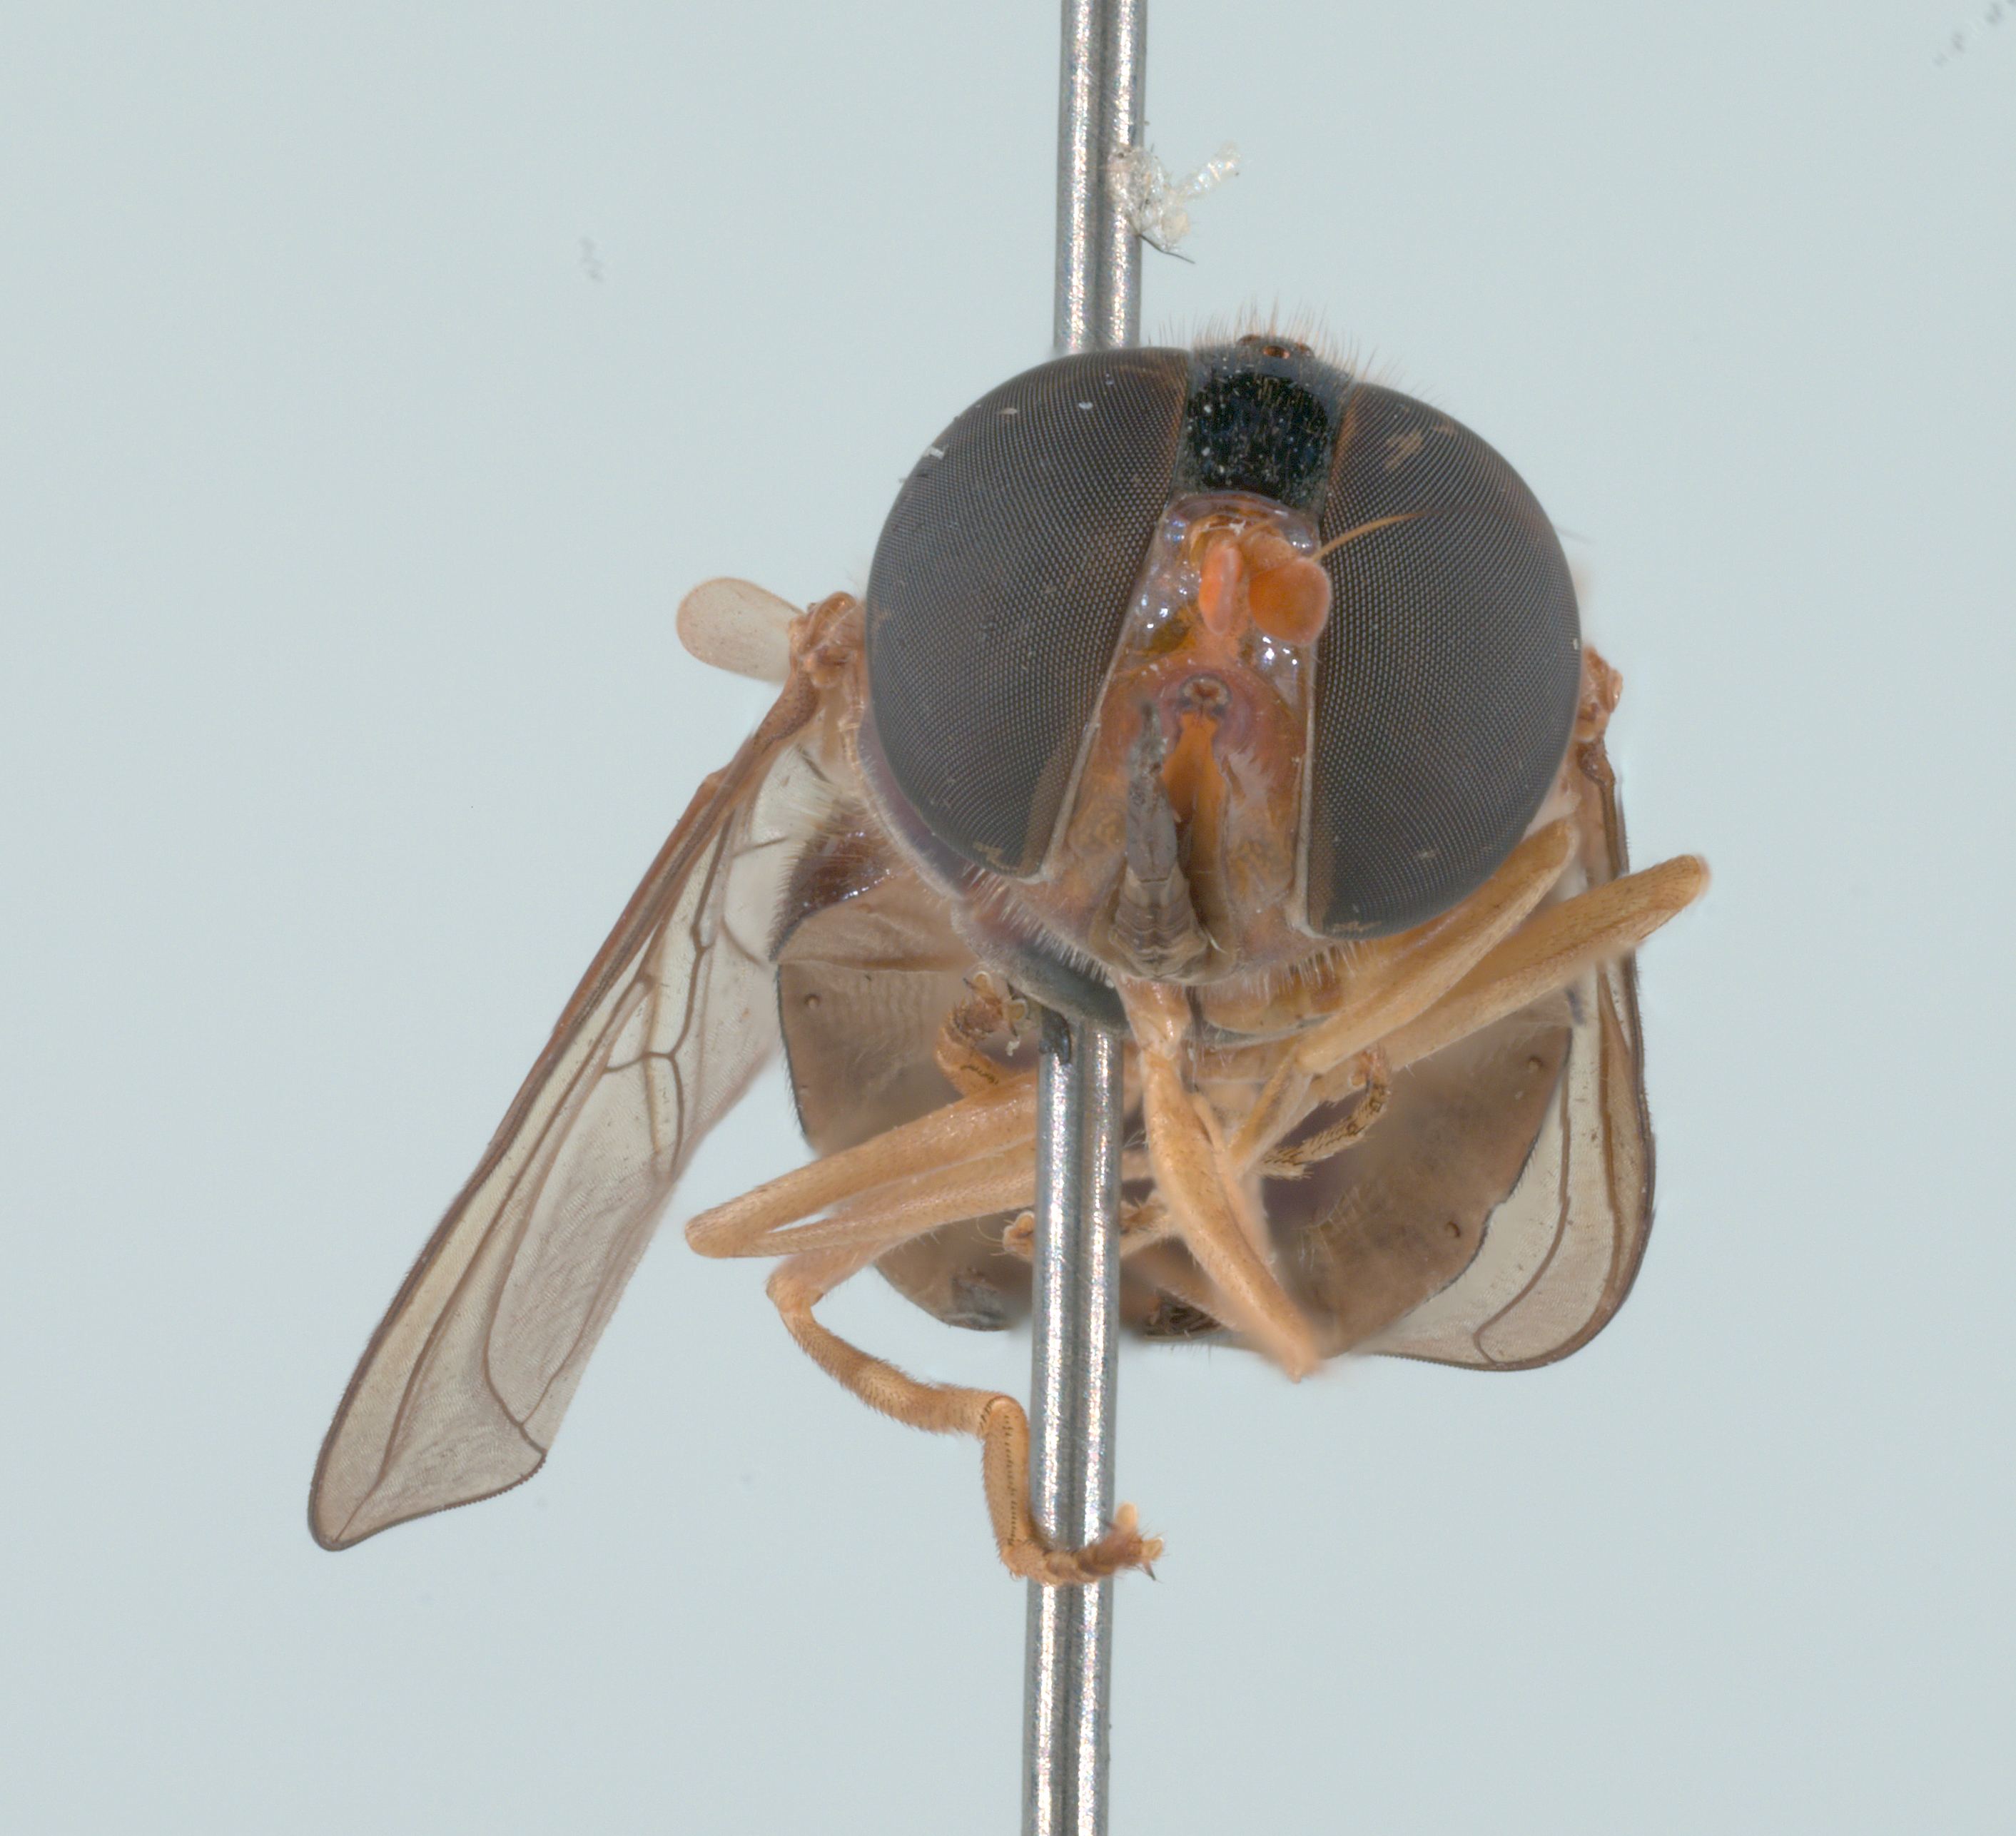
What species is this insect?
Rhingia caerulescens
